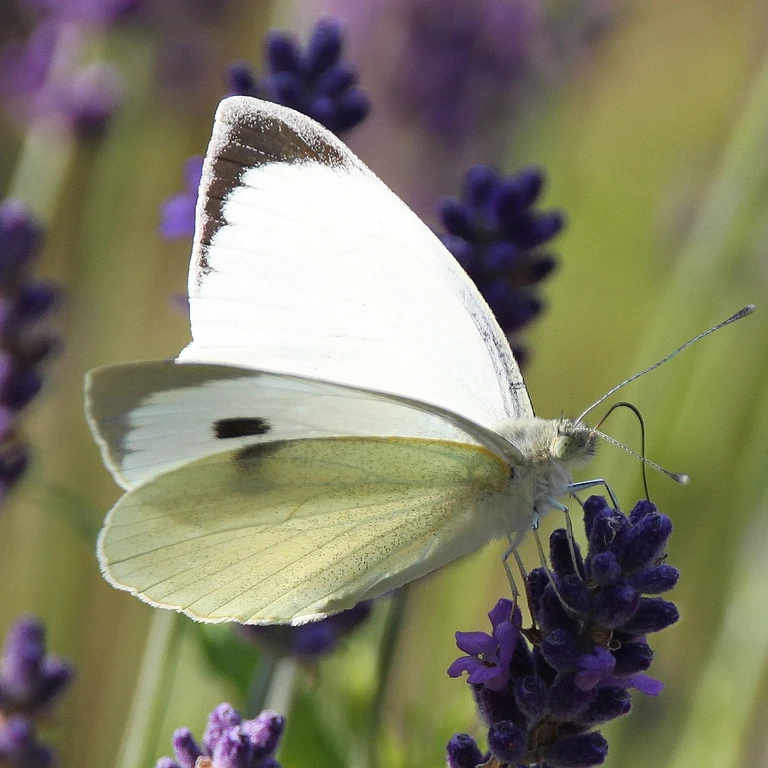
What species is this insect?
Pieris brassicae
